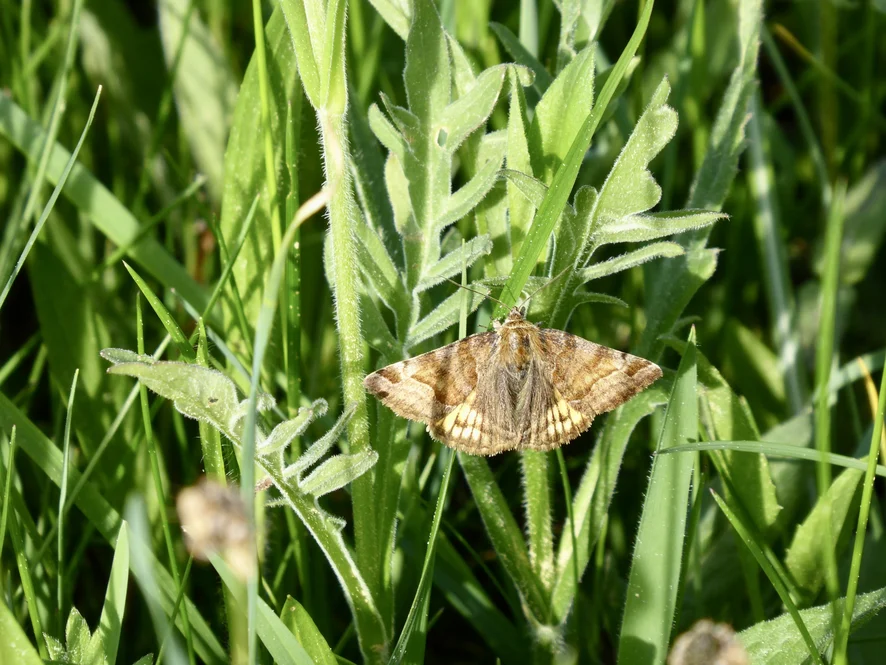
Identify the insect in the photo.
Euclidia glyphica
